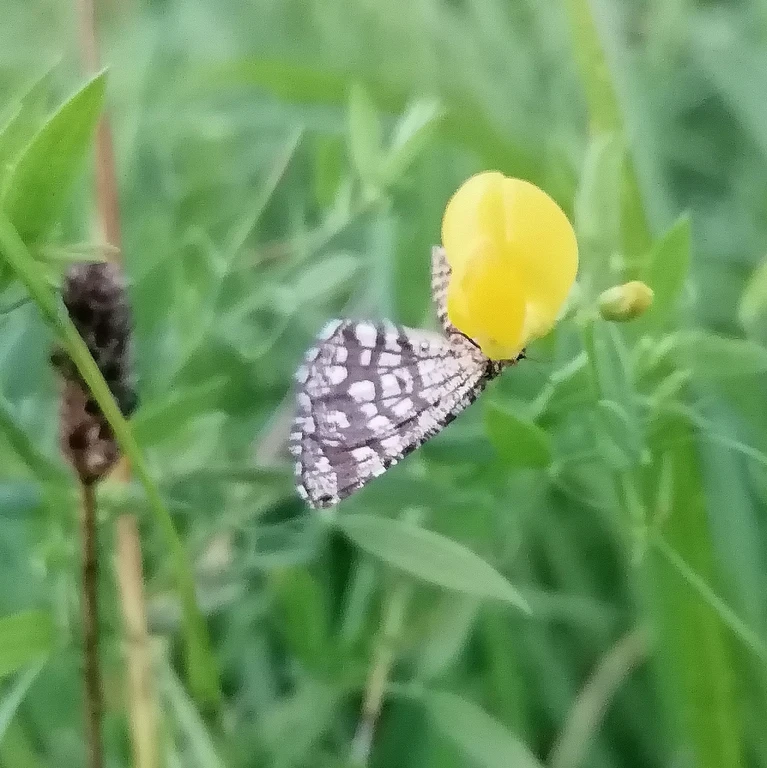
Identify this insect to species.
Chiasmia clathrata
